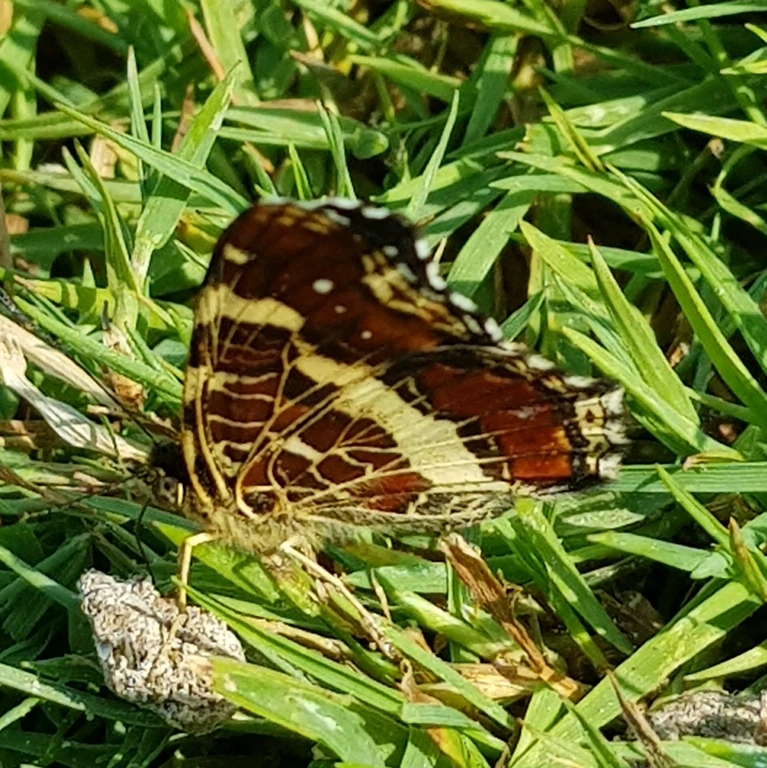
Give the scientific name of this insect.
Araschnia levana
